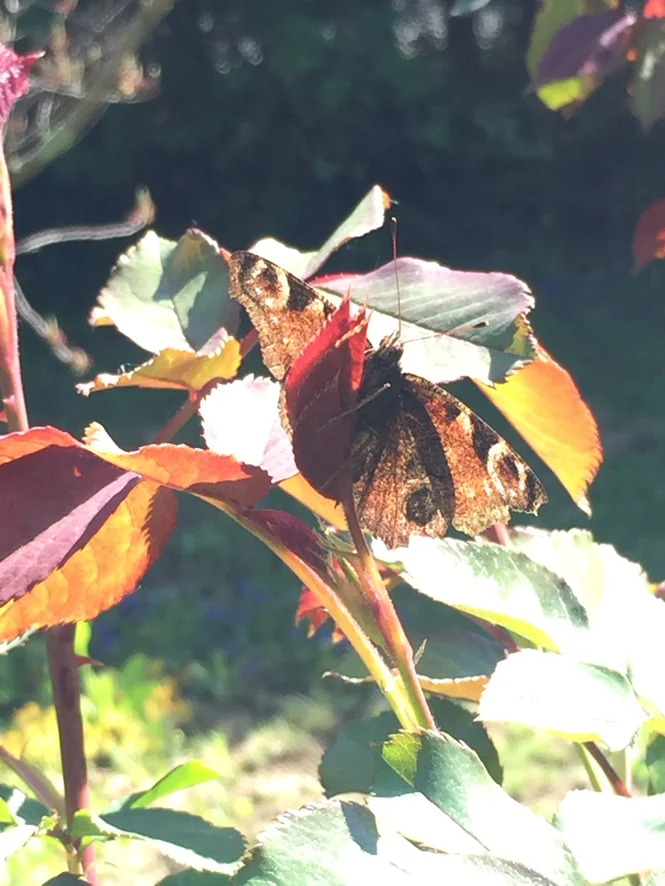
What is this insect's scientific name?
Aglais io
